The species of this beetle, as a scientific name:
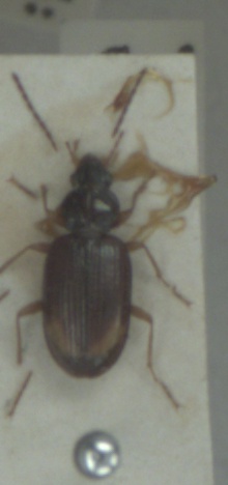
Bembidion lunatum
